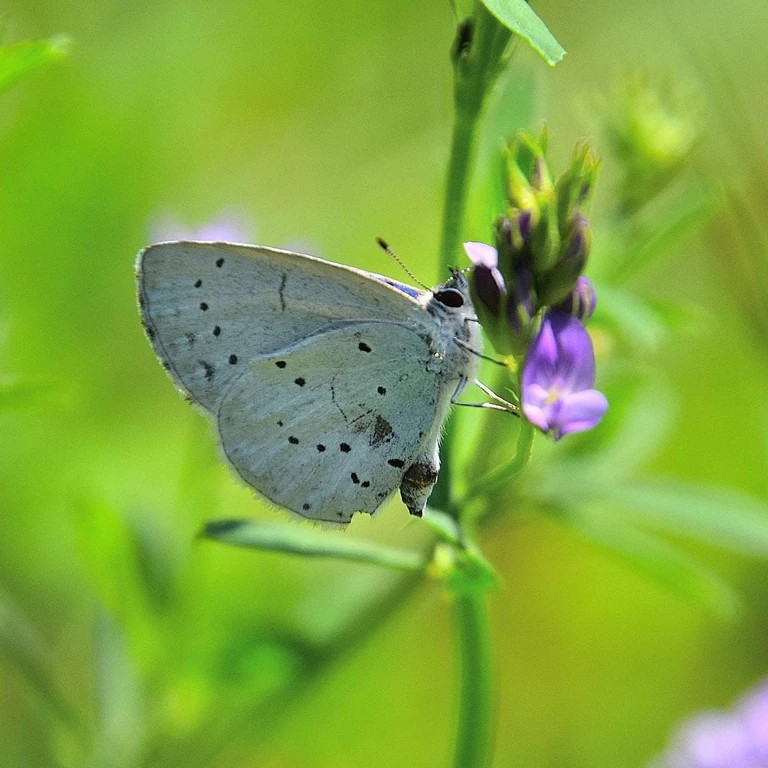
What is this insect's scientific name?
Celastrina argiolus
